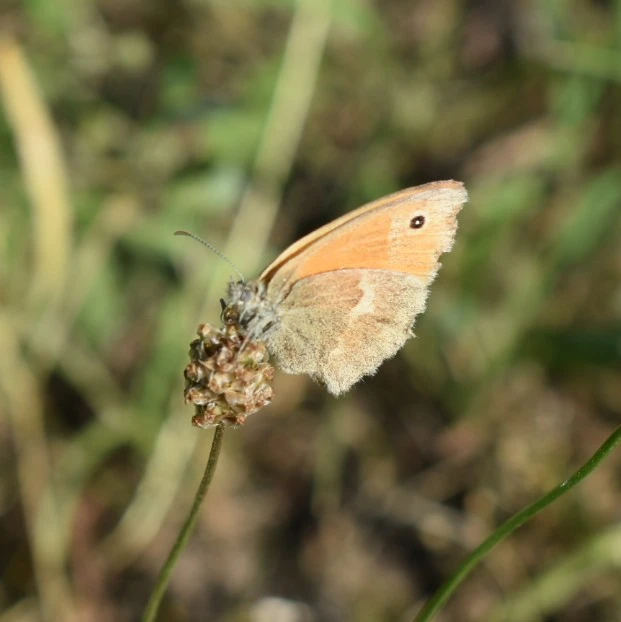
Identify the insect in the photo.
Coenonympha pamphilus
